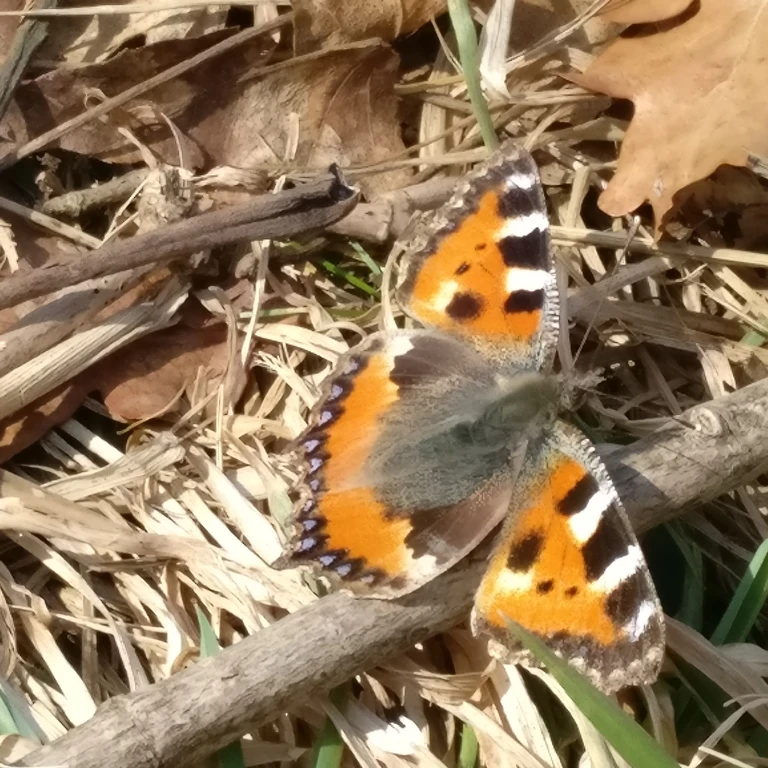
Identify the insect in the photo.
Aglais urticae
